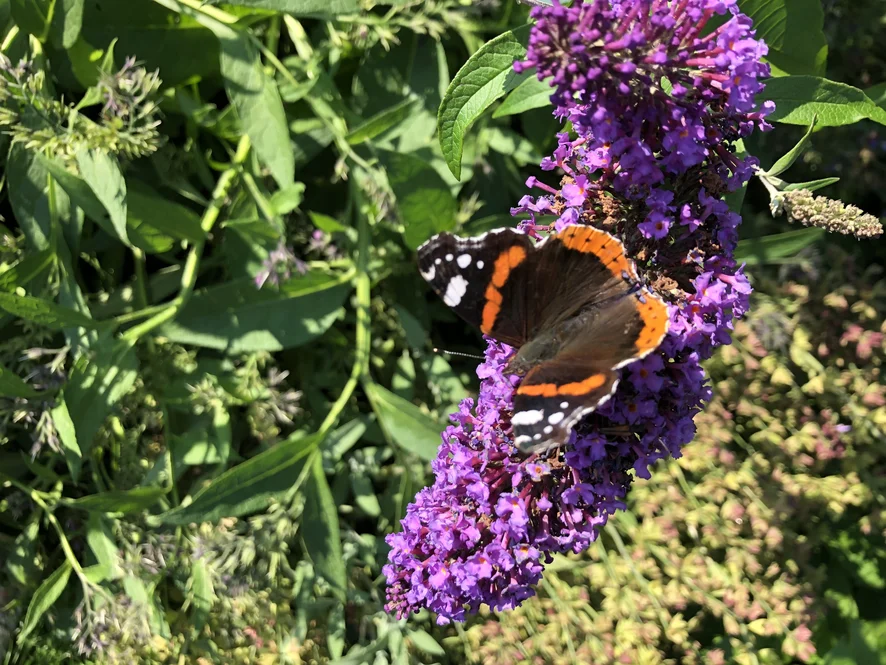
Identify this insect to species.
Vanessa atalanta
